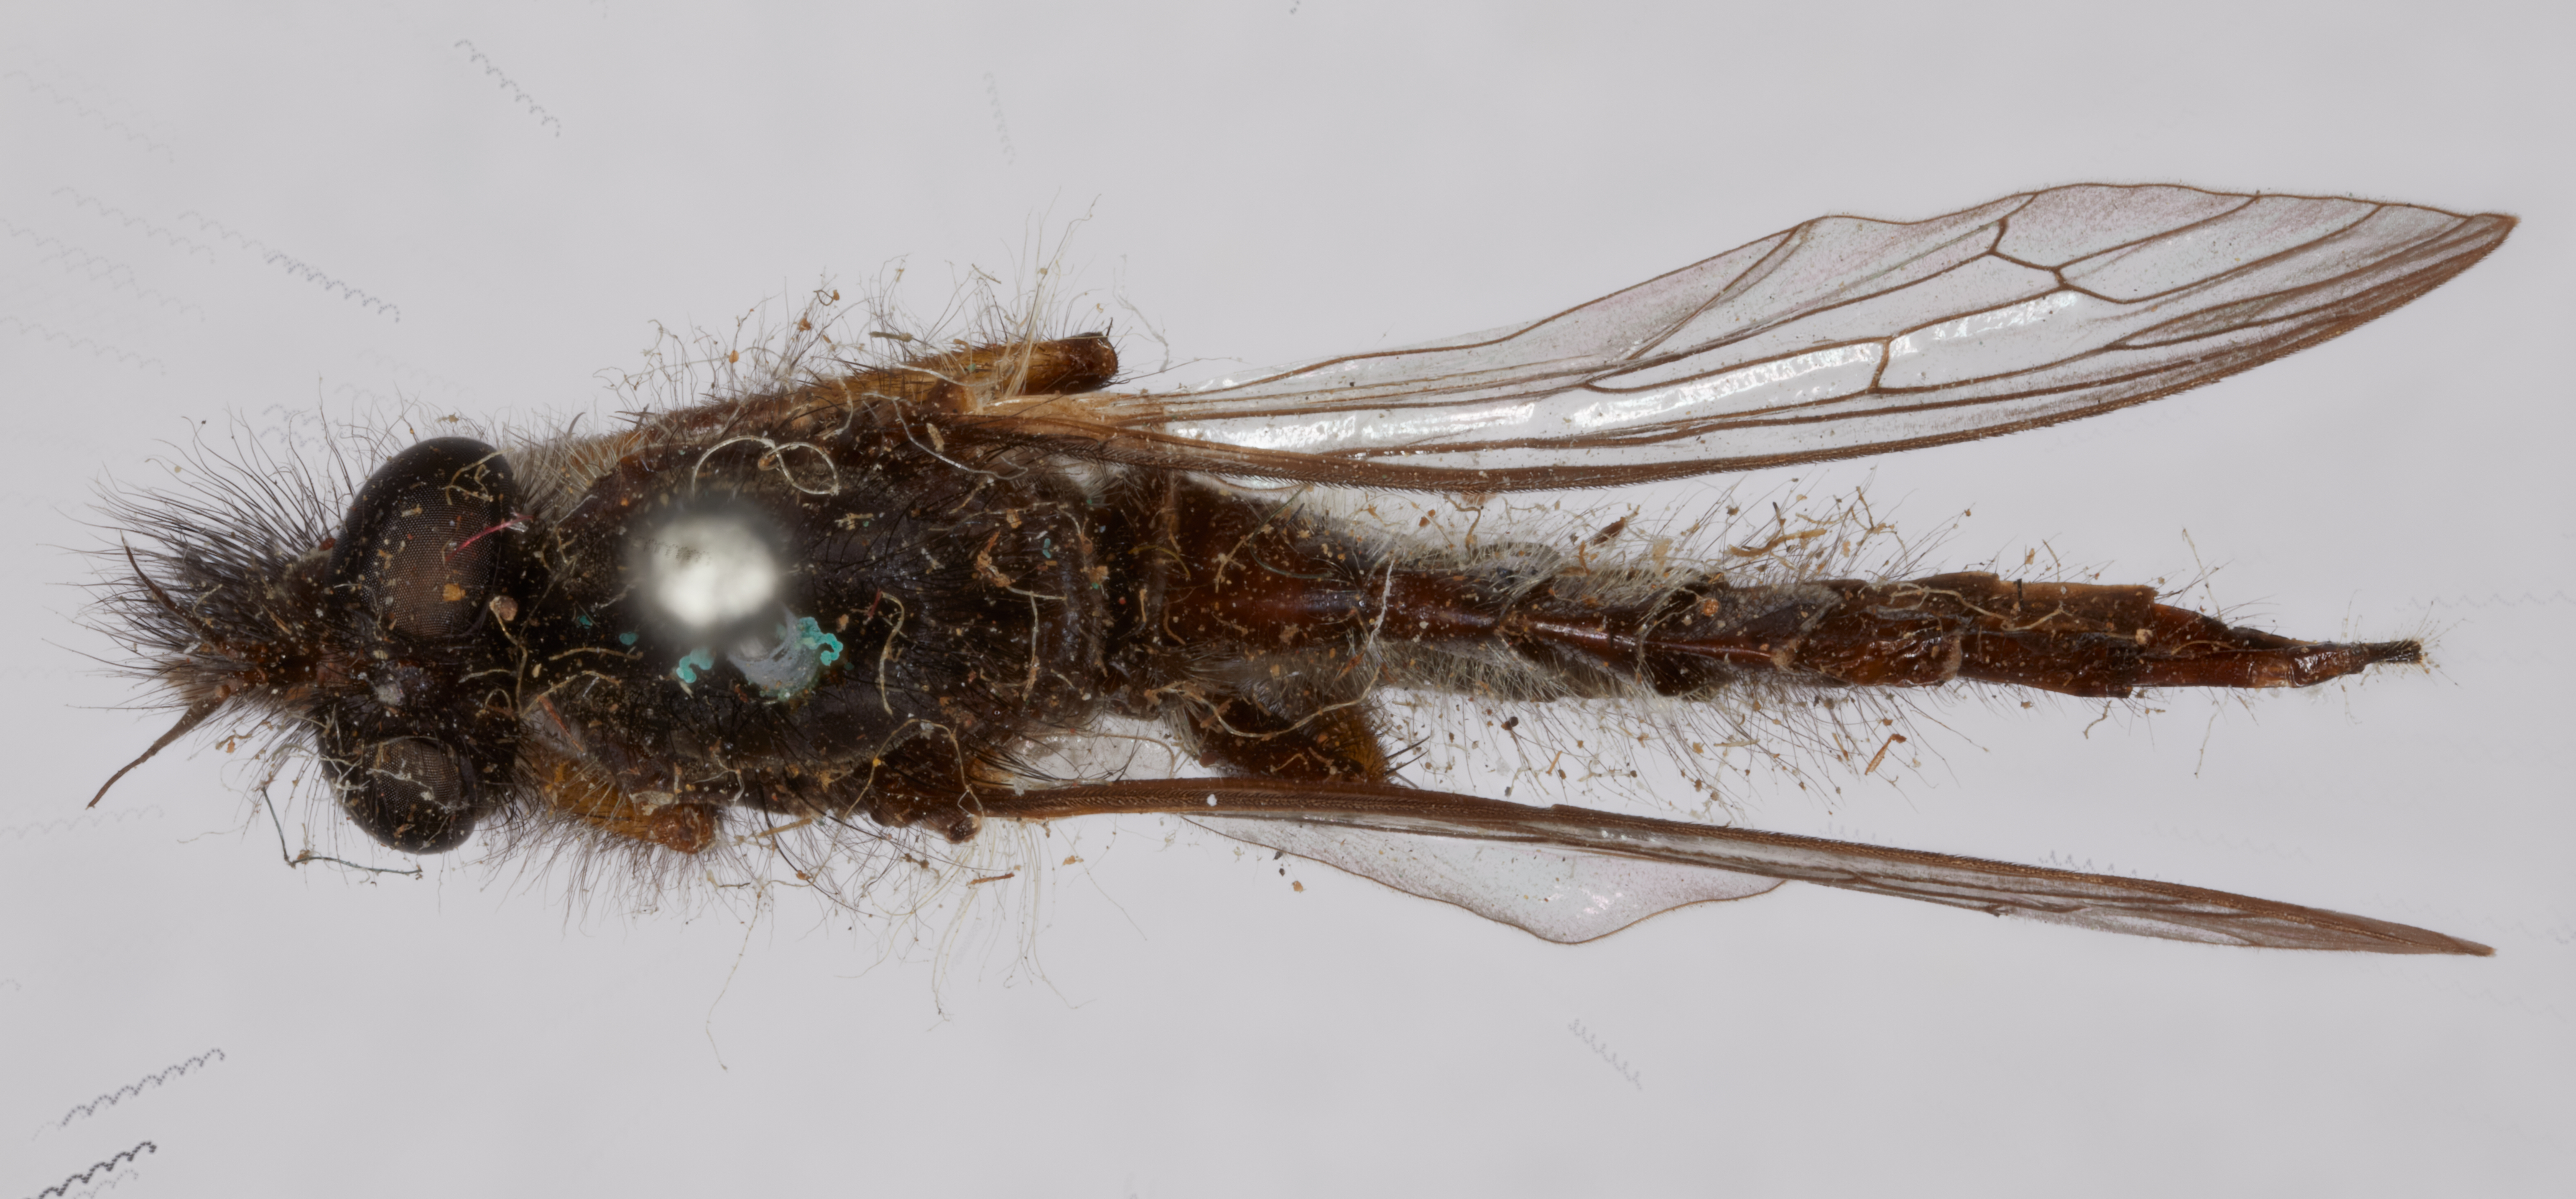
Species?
Asilus coquillettii (also Acrobasis feltella)
